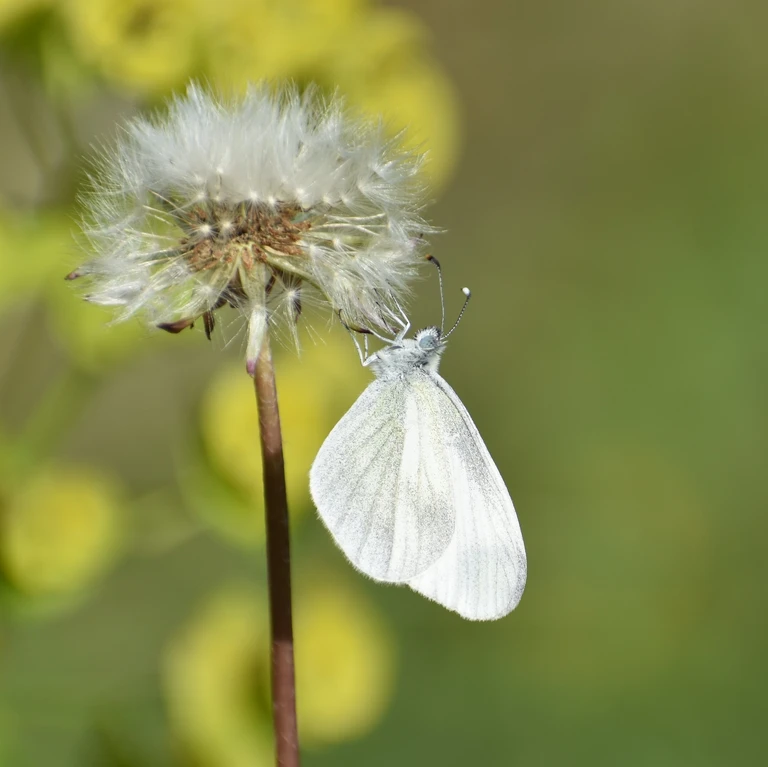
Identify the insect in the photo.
Leptidea sinapis/juvernica
